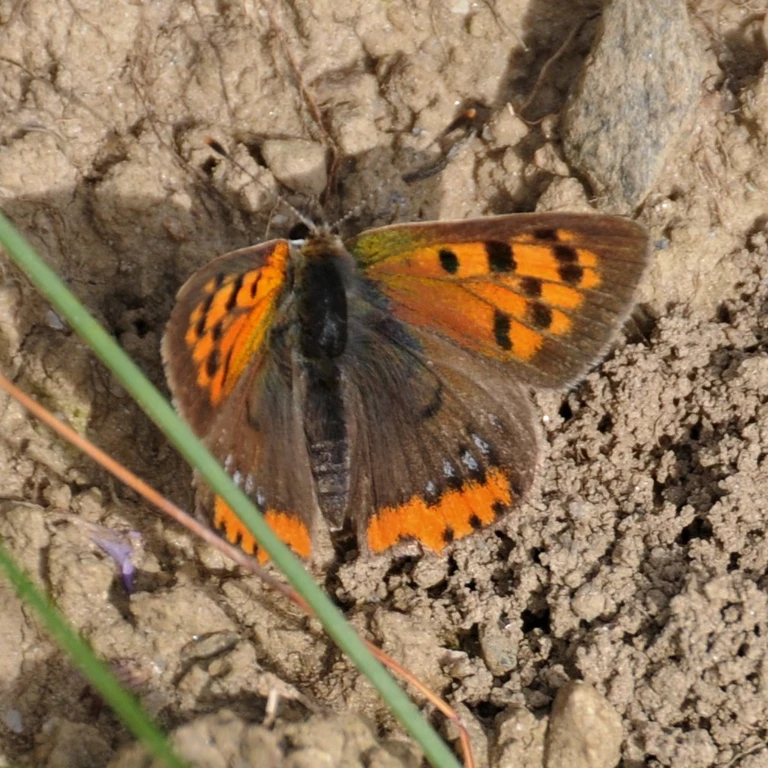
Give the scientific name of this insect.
Lycaena phlaeas
